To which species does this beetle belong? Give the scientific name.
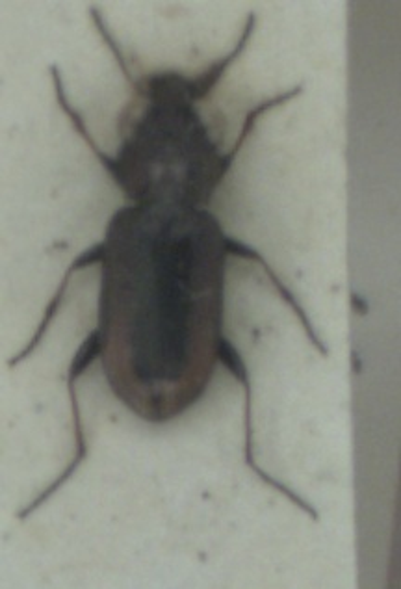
Notiophilus biguttatus
